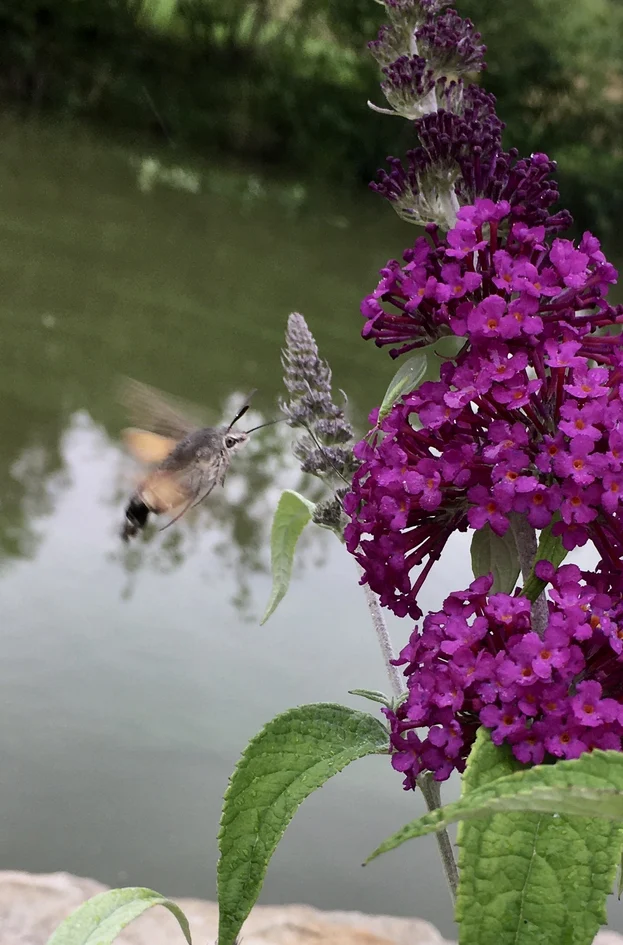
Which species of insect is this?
Macroglossum stellatarum
